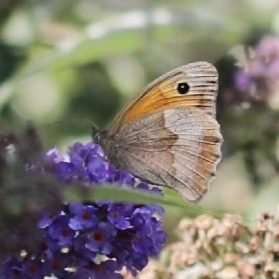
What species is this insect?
Maniola jurtina
